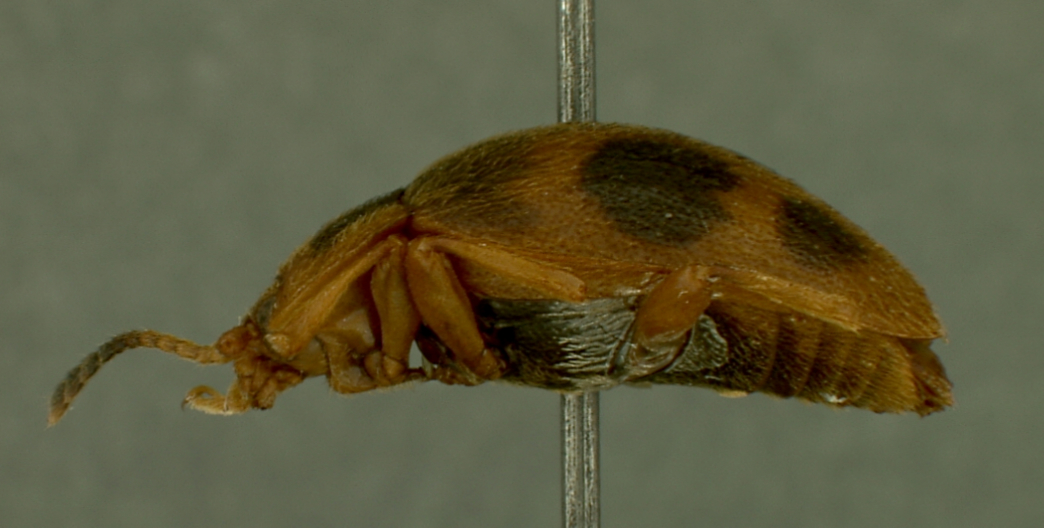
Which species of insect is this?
Anidrytus pardalinus
